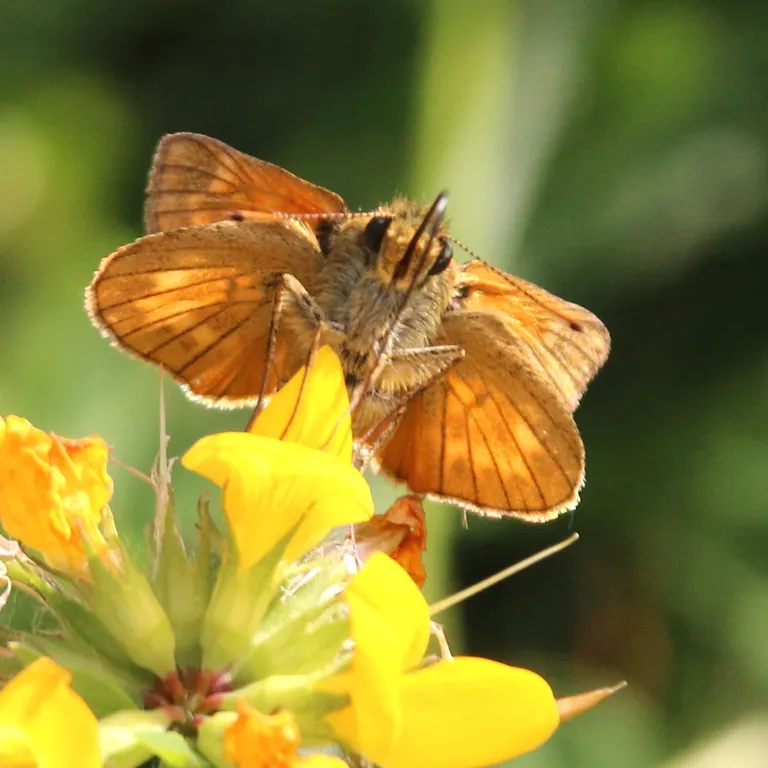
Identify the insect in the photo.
Ochlodes sylvanus (also Ochlodes venata)
